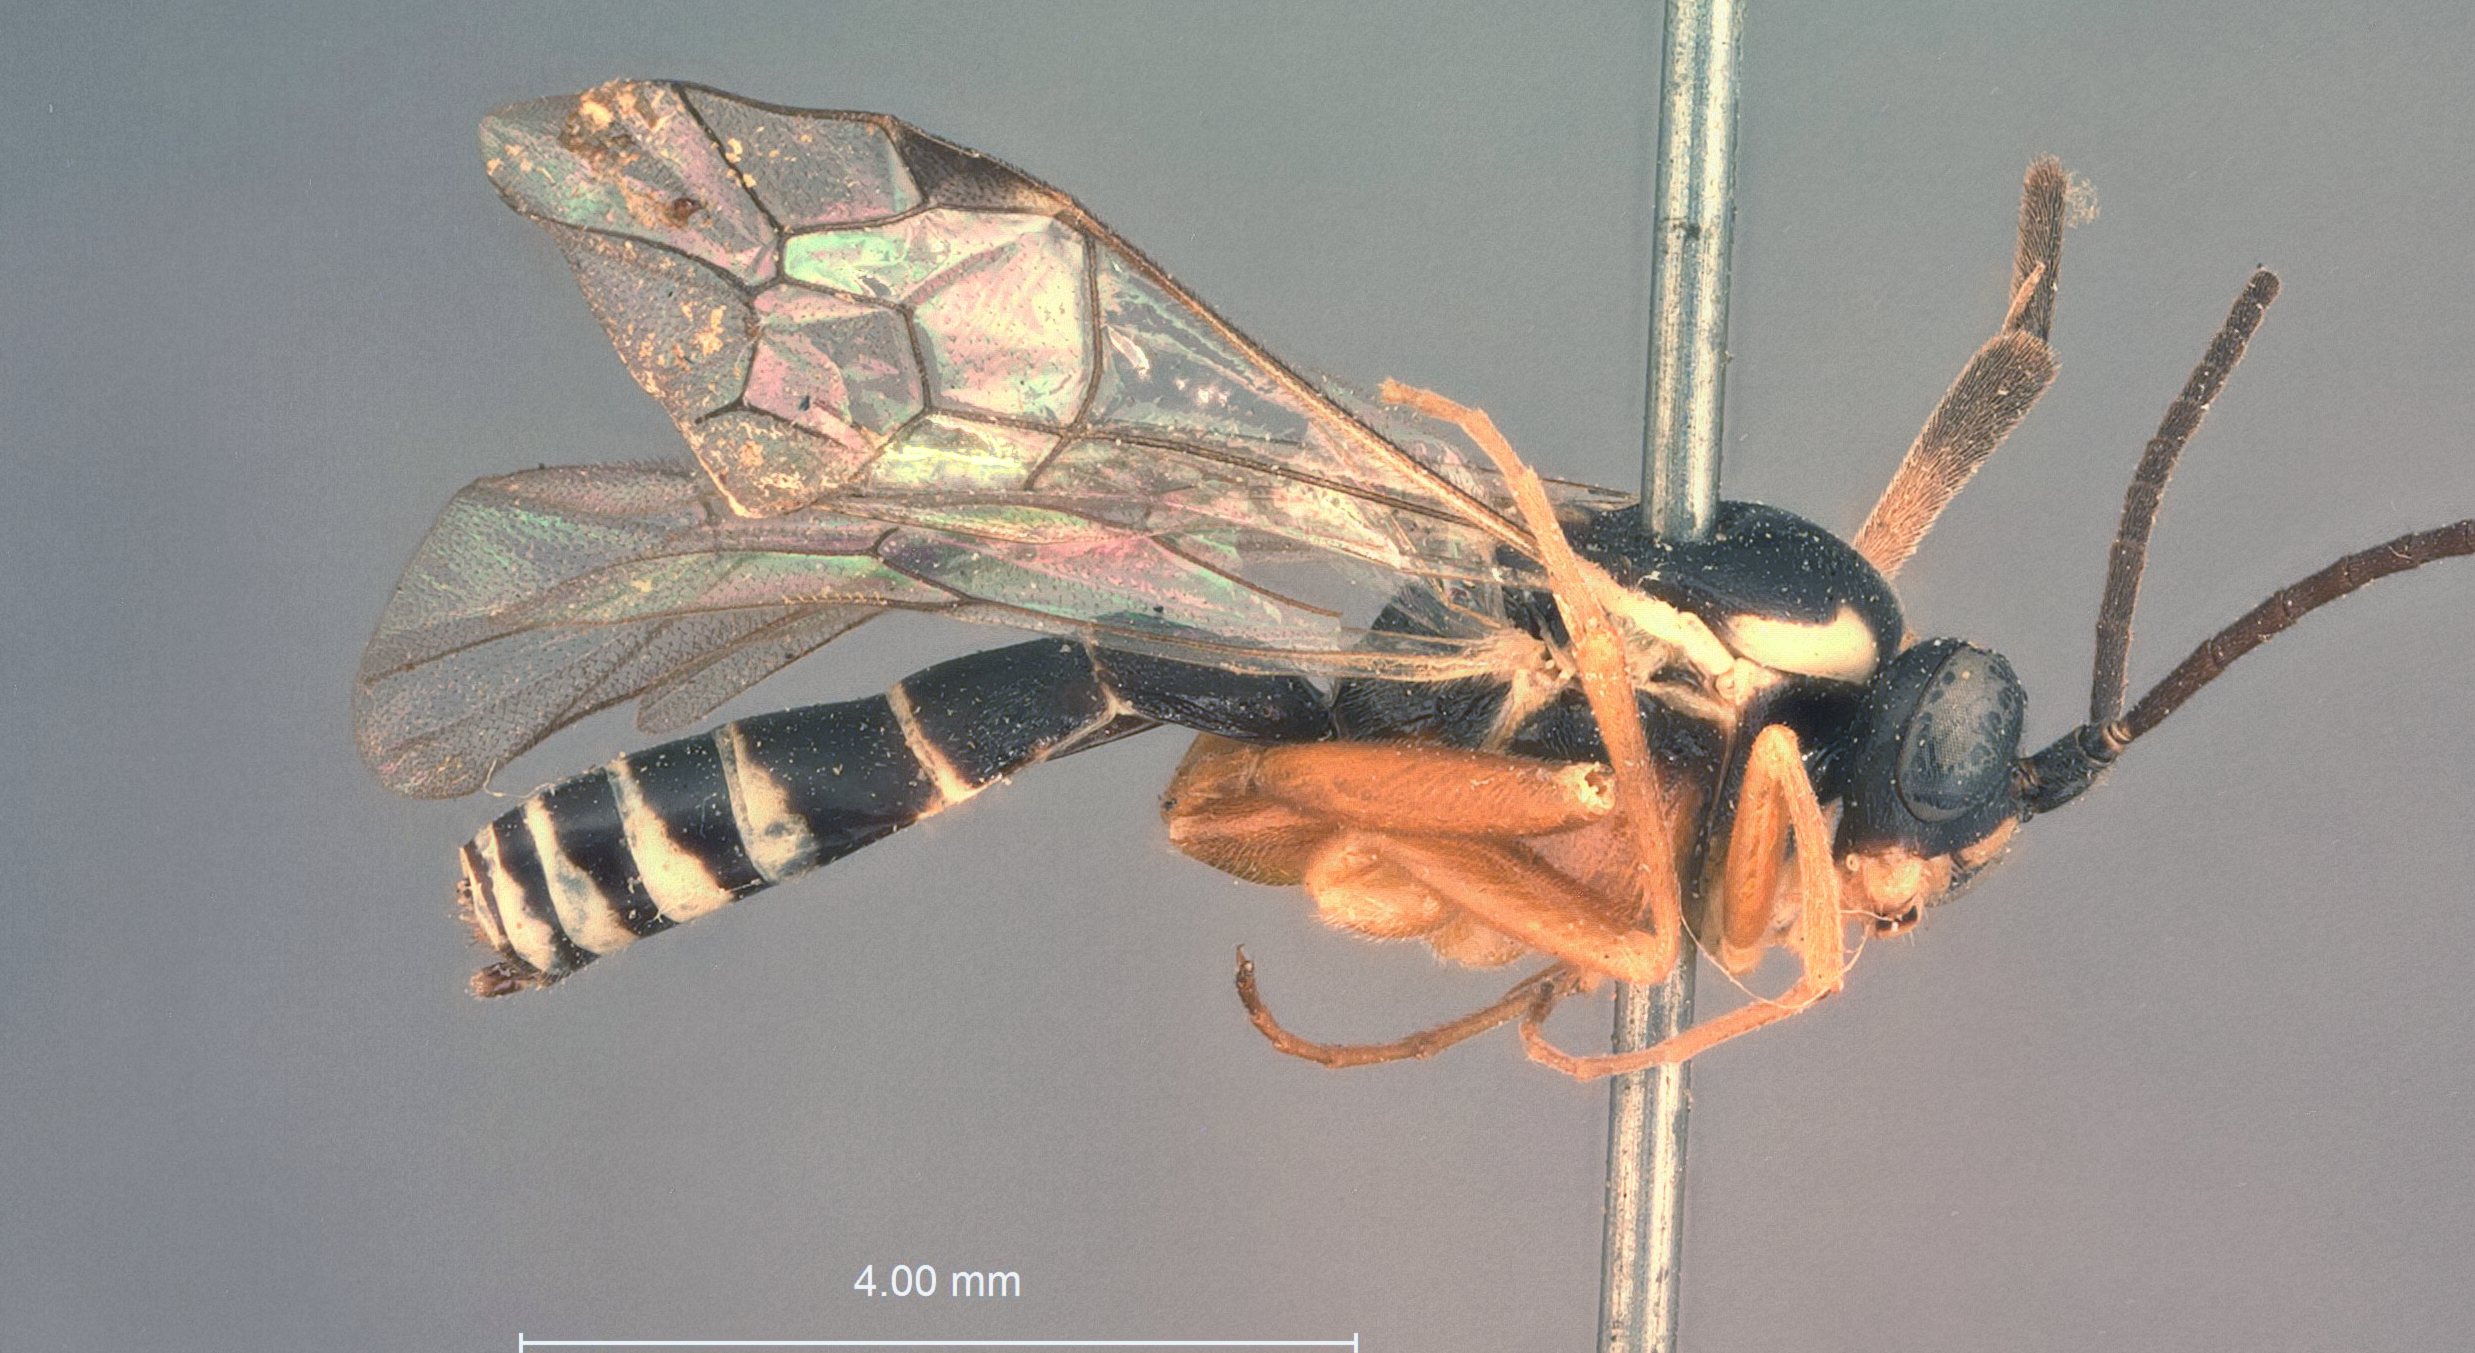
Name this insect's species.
Bassus syrphicola
